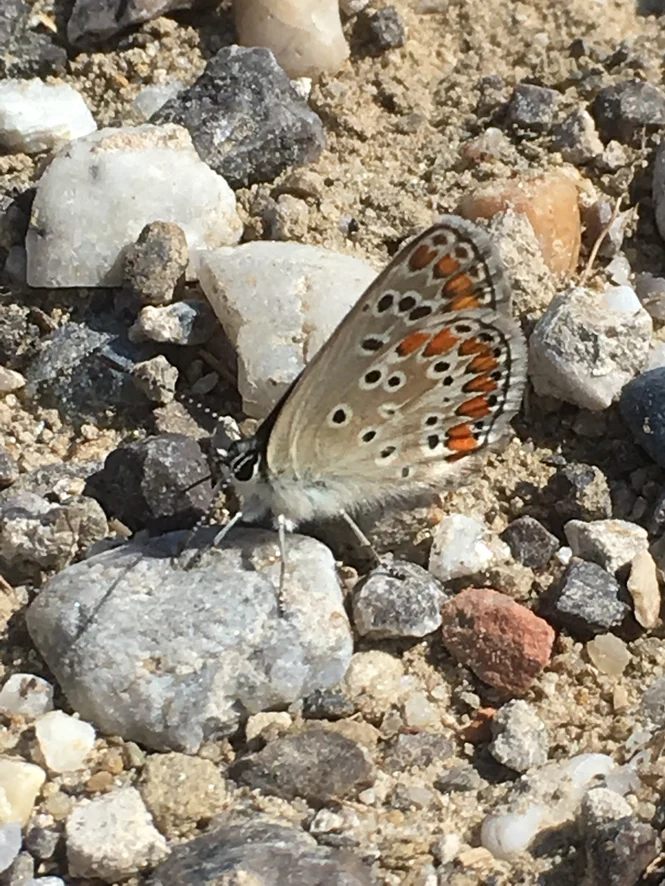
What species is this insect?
Aricia agestis/artaxerxes
